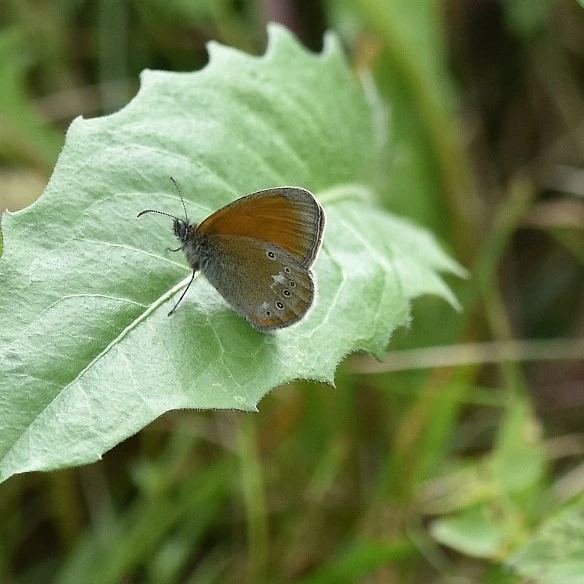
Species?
Coenonympha glycerion (also Coenonympha iphis)
